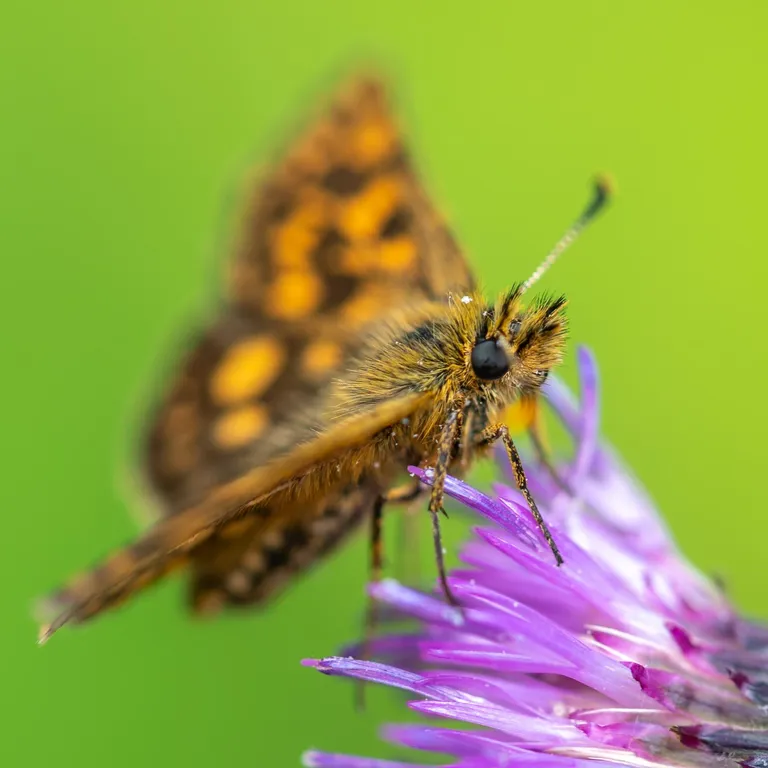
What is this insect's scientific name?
Carterocephalus palaemon
